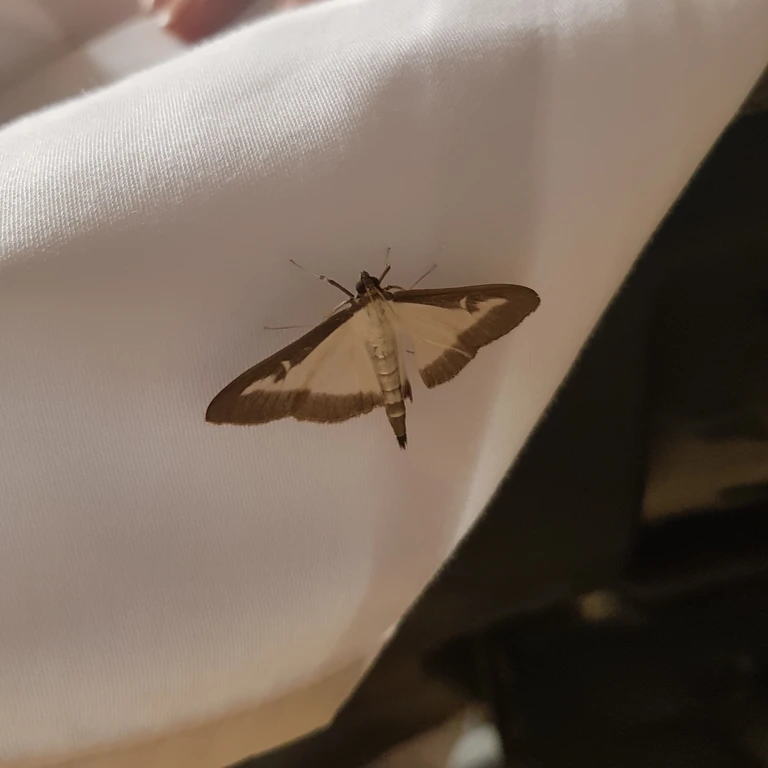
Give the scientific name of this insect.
Cydalima perspectalis
